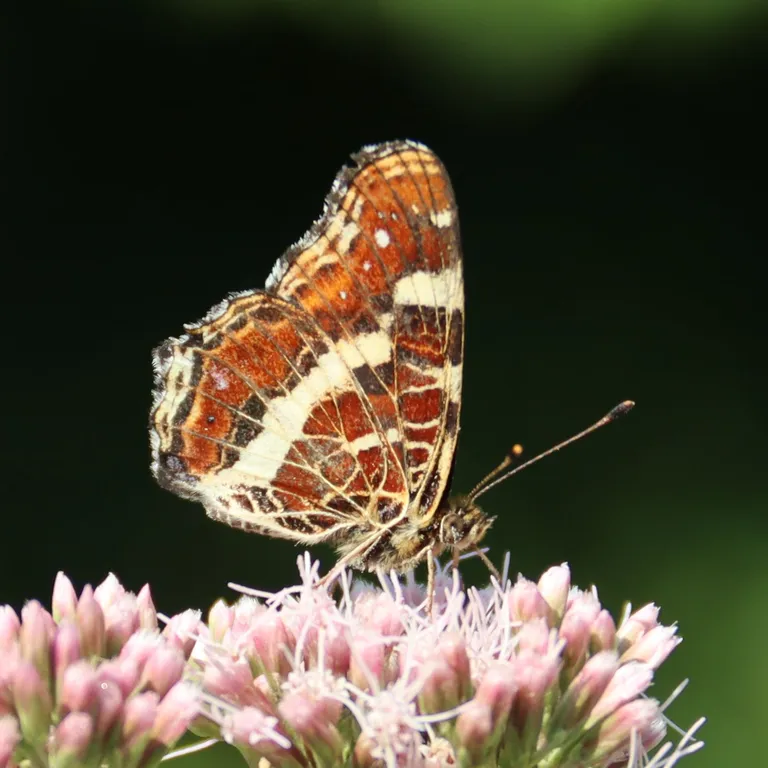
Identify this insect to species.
Araschnia levana
